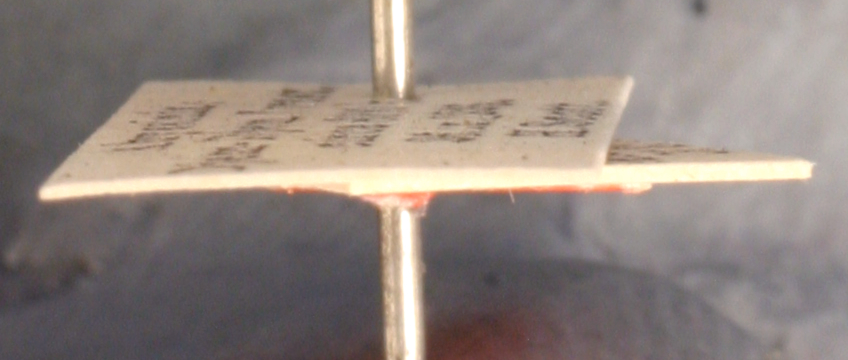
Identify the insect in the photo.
Monomorium crawleyi
